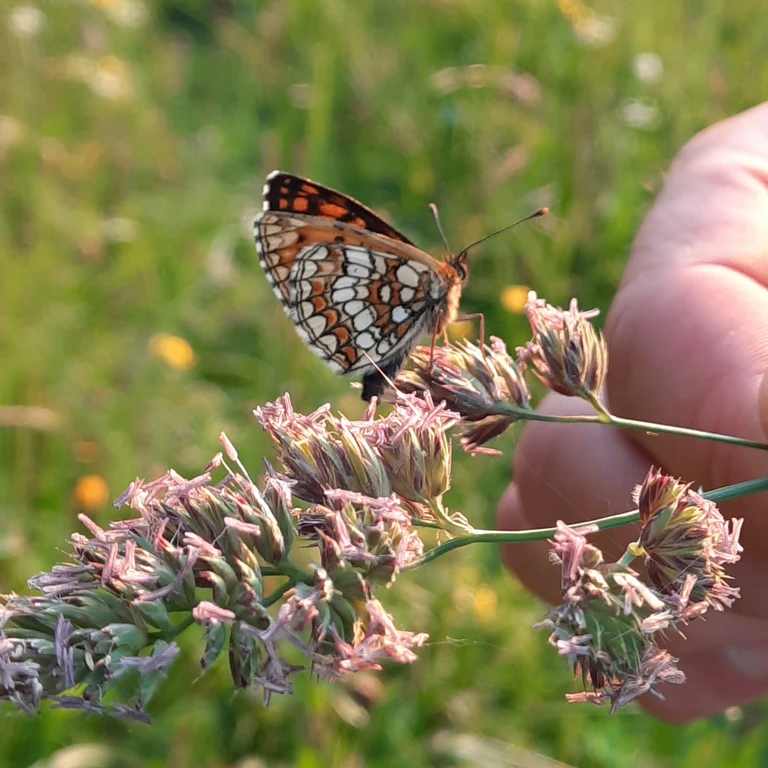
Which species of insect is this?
Melitaea athalia
